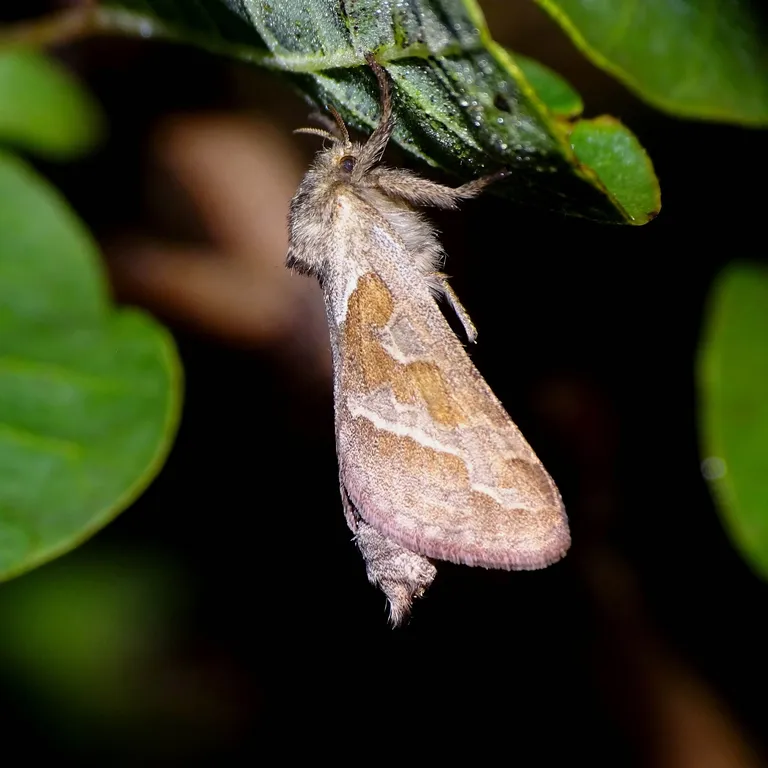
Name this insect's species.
Triodia sylvina
